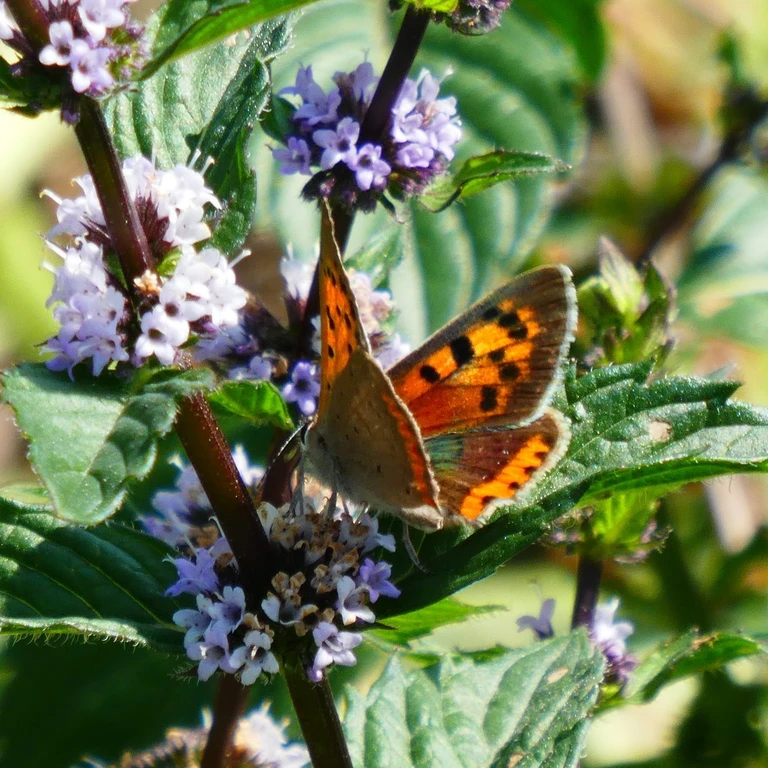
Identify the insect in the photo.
Lycaena phlaeas
